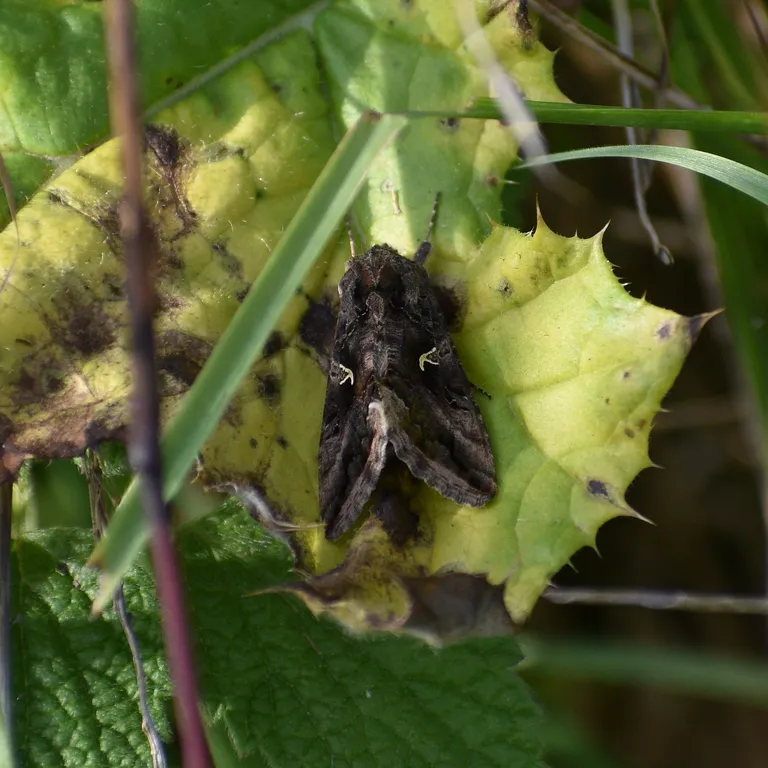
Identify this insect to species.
Autographa gamma
